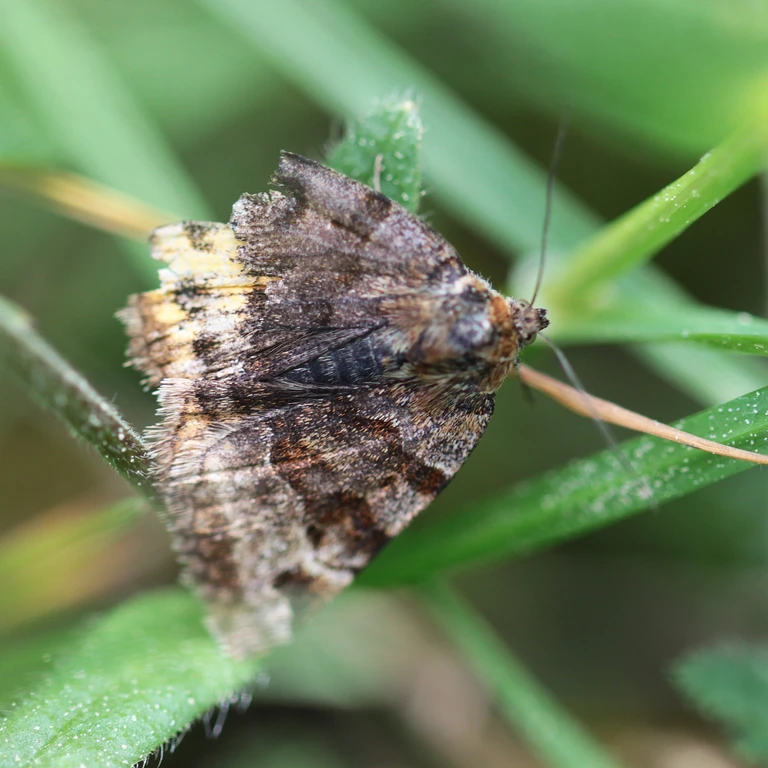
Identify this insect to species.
Euclidia glyphica
